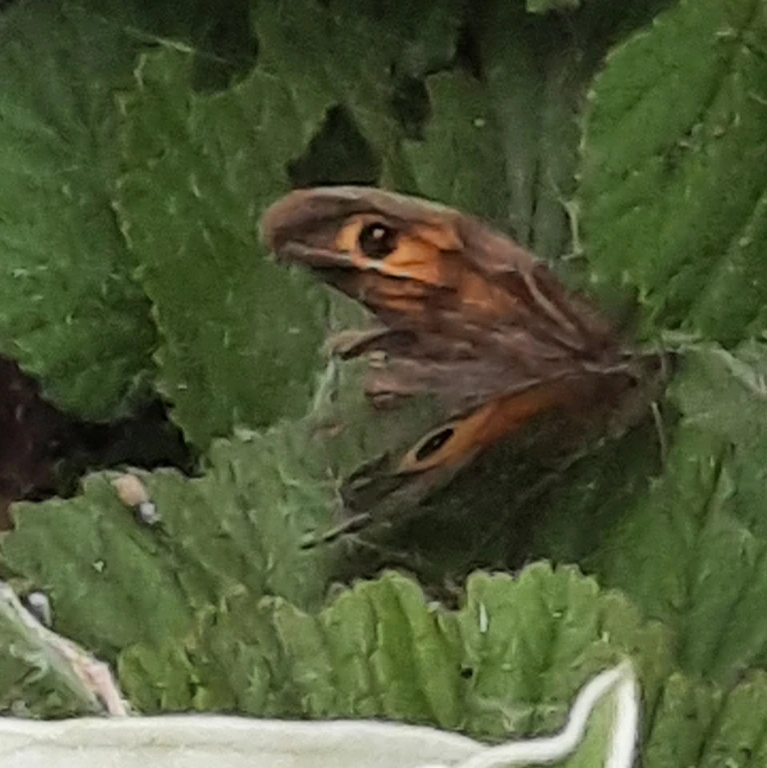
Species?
Maniola jurtina
